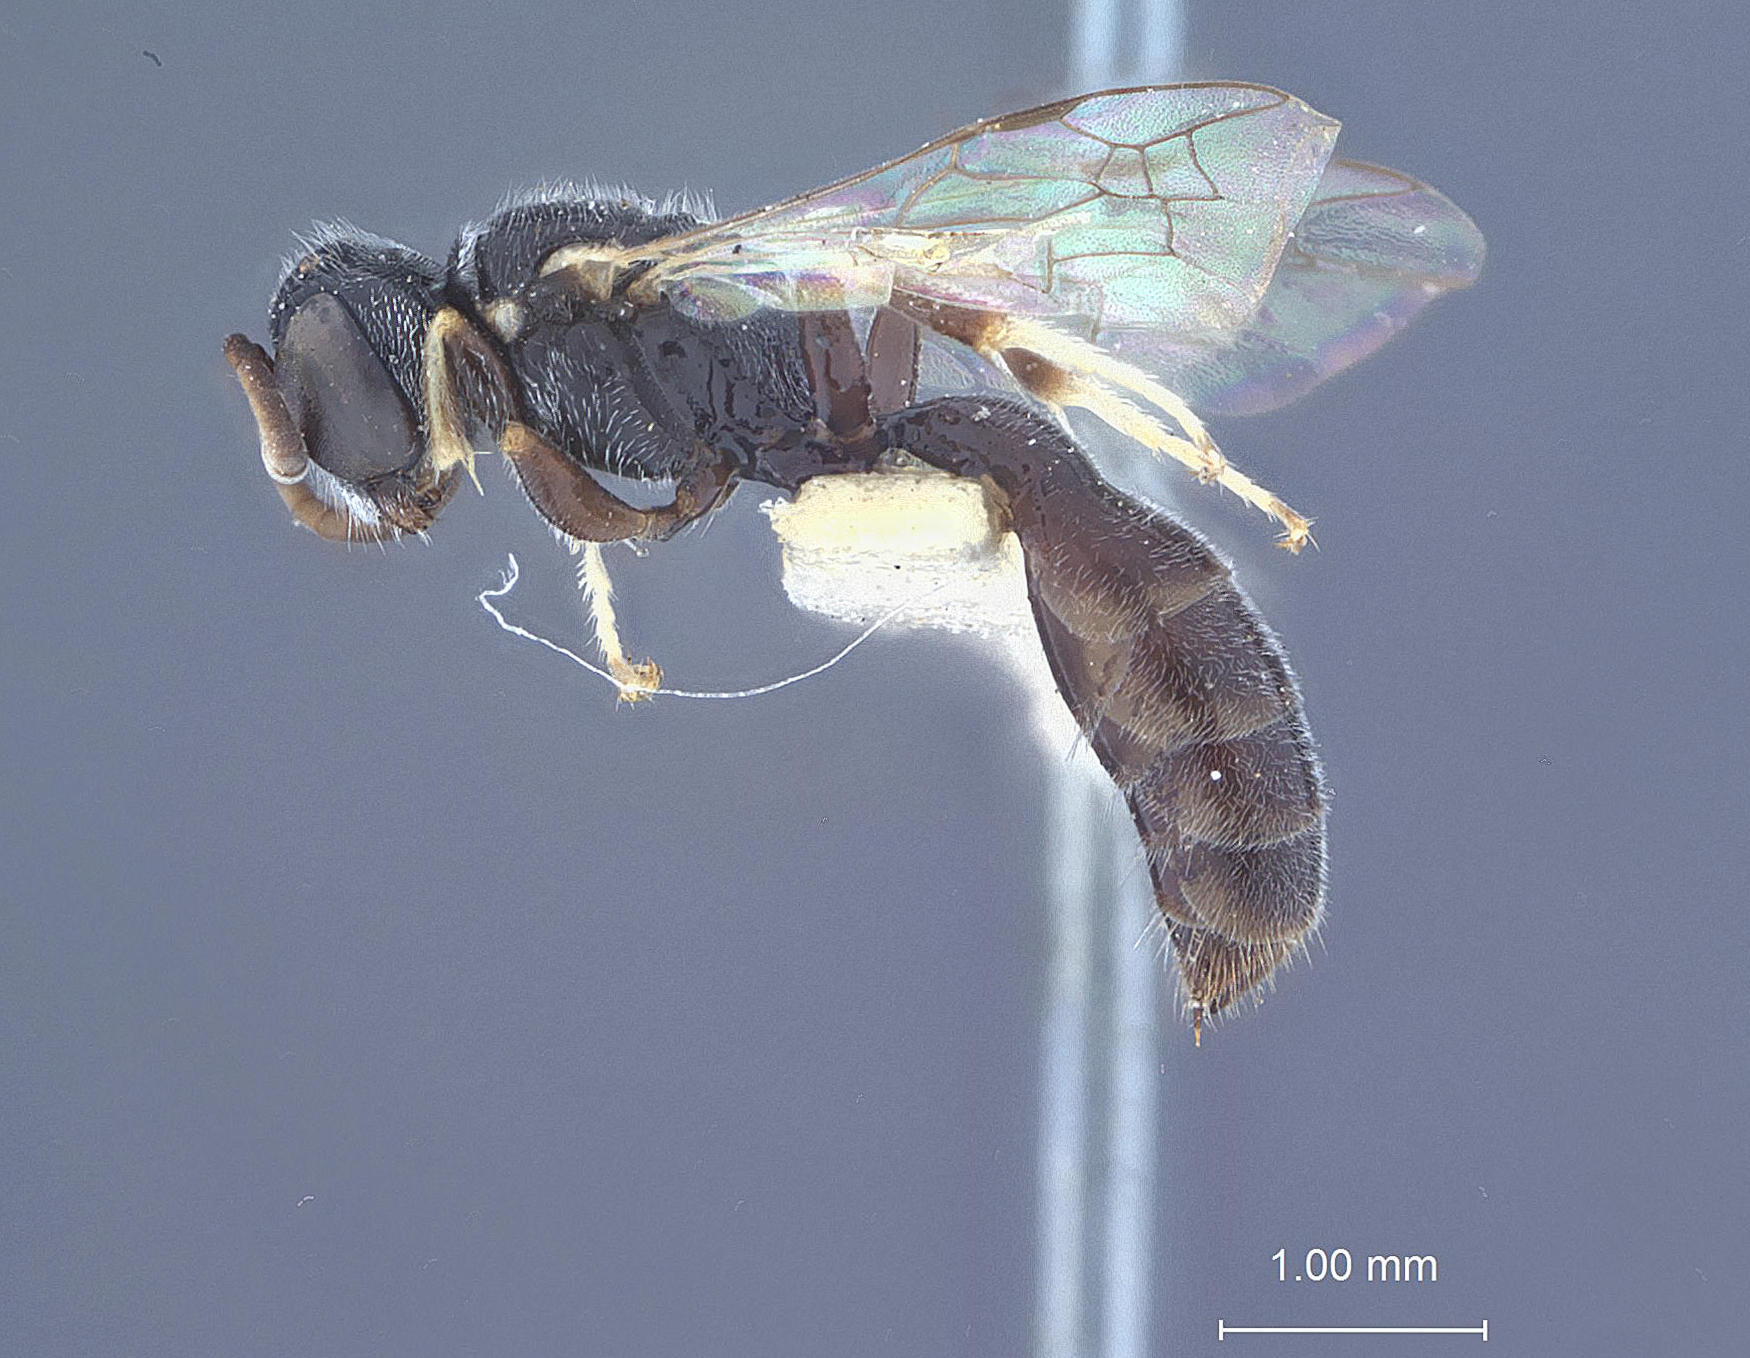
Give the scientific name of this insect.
Psenia minuta
